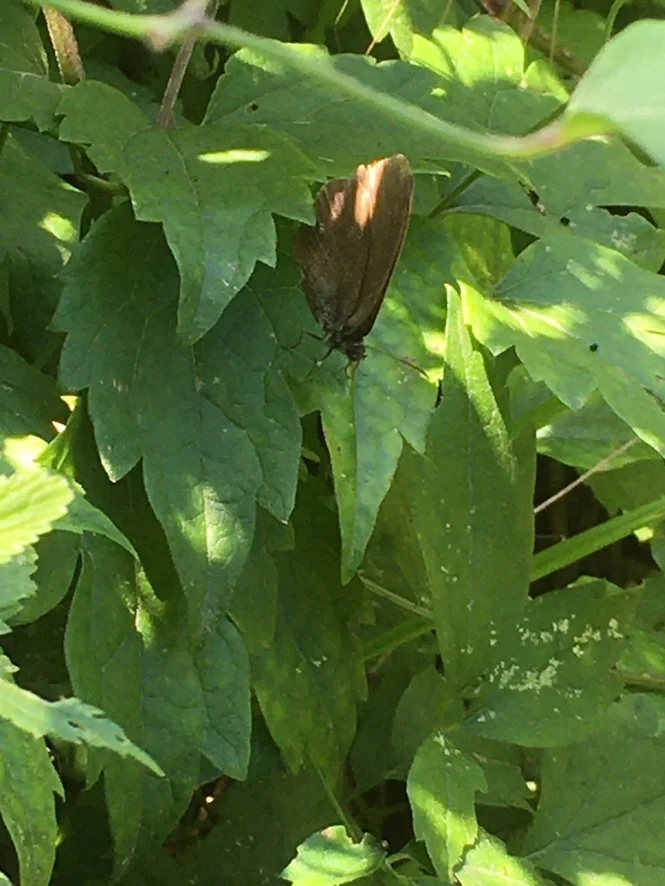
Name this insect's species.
Aphantopus hyperantus
